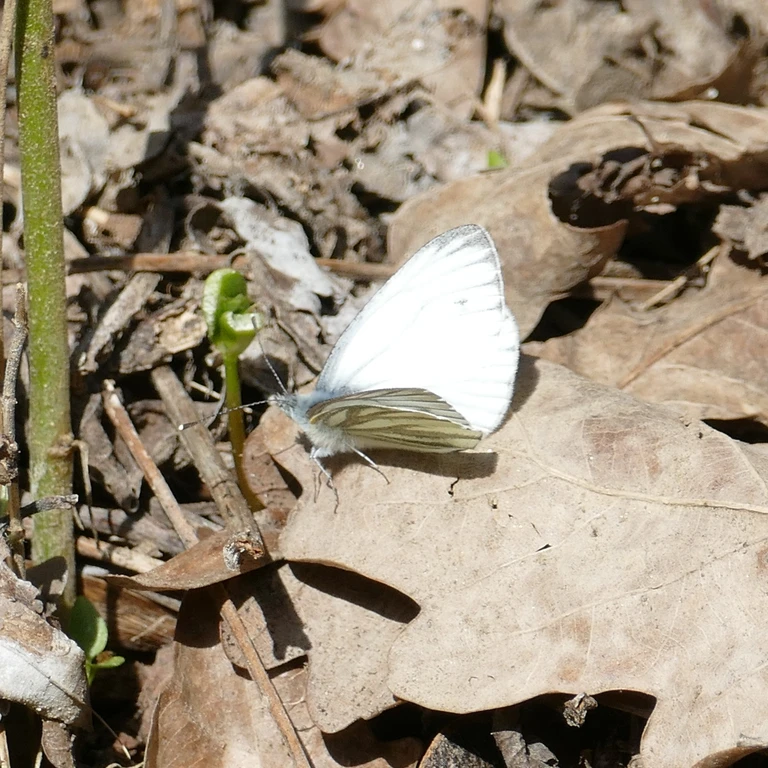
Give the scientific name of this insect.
Pieris napi
